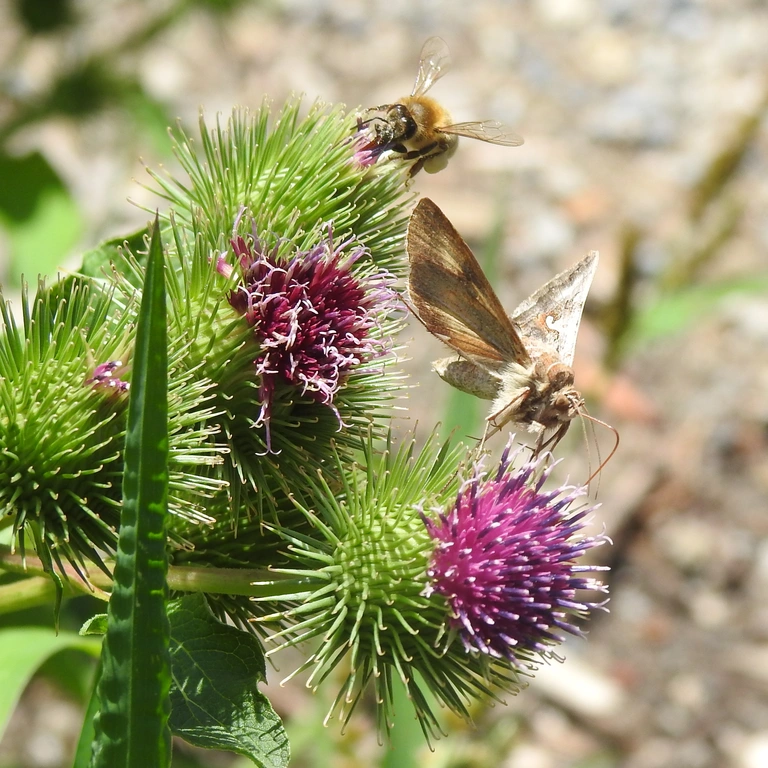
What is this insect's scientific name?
Autographa gamma
